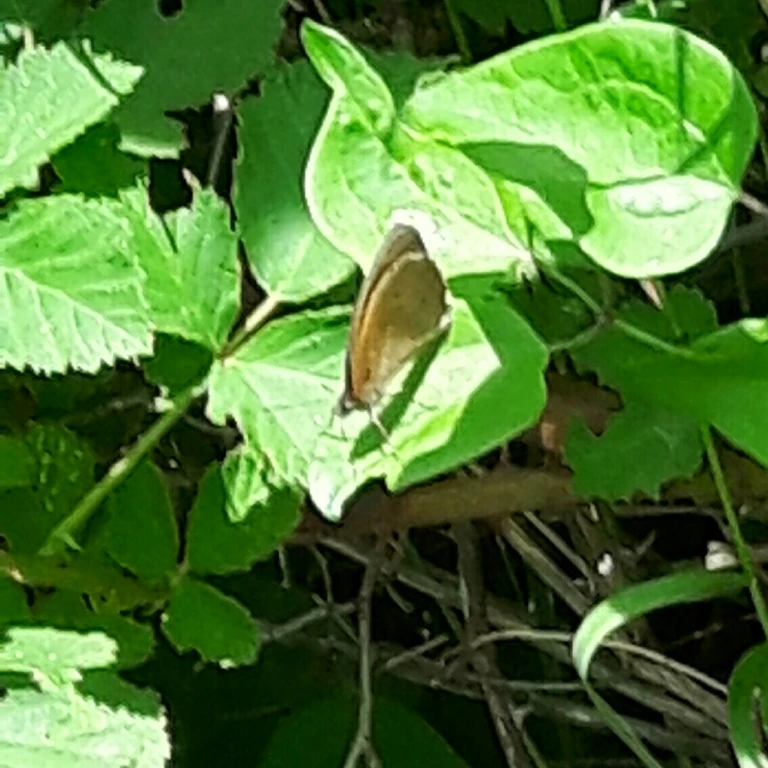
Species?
Maniola jurtina
